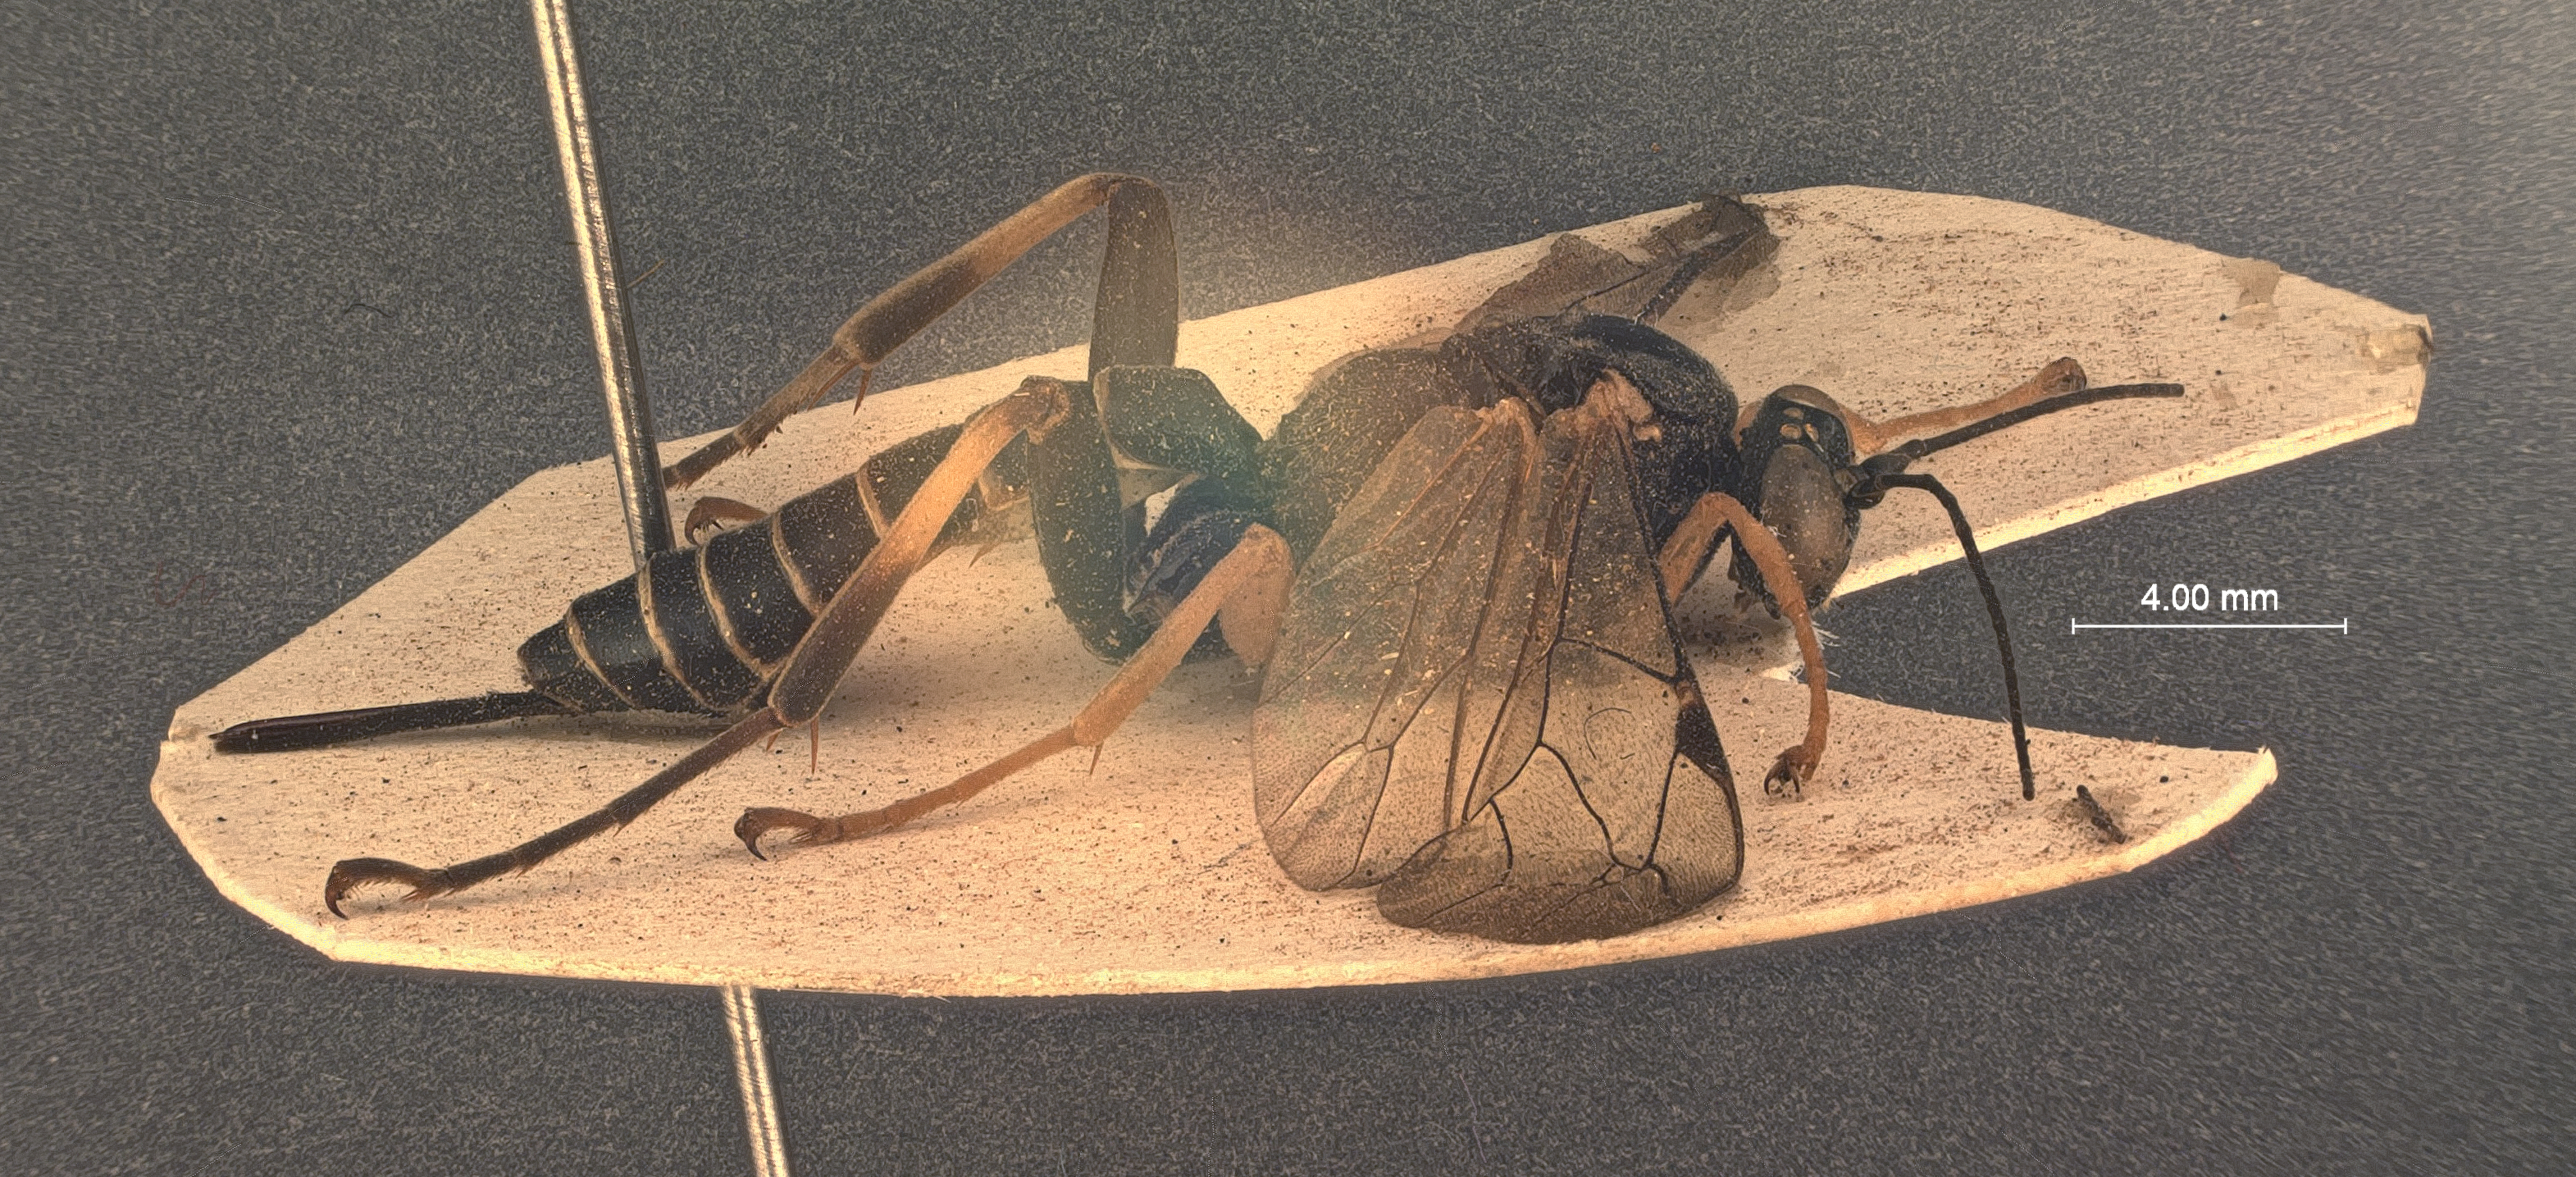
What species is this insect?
Ephialtes formosana
